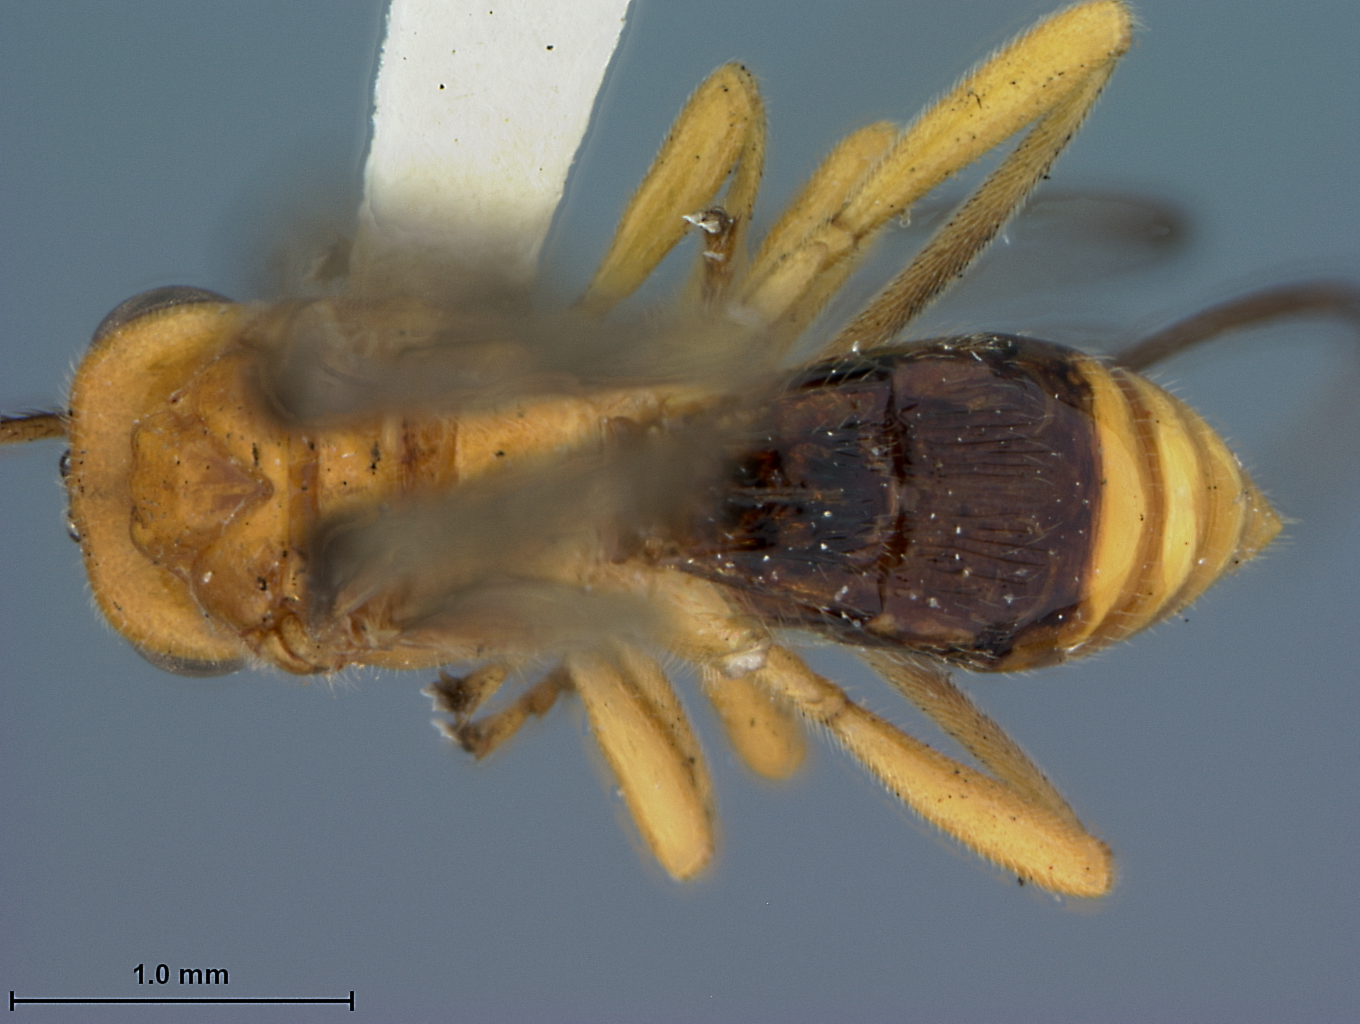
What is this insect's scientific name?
Biosteres longicaudatus
